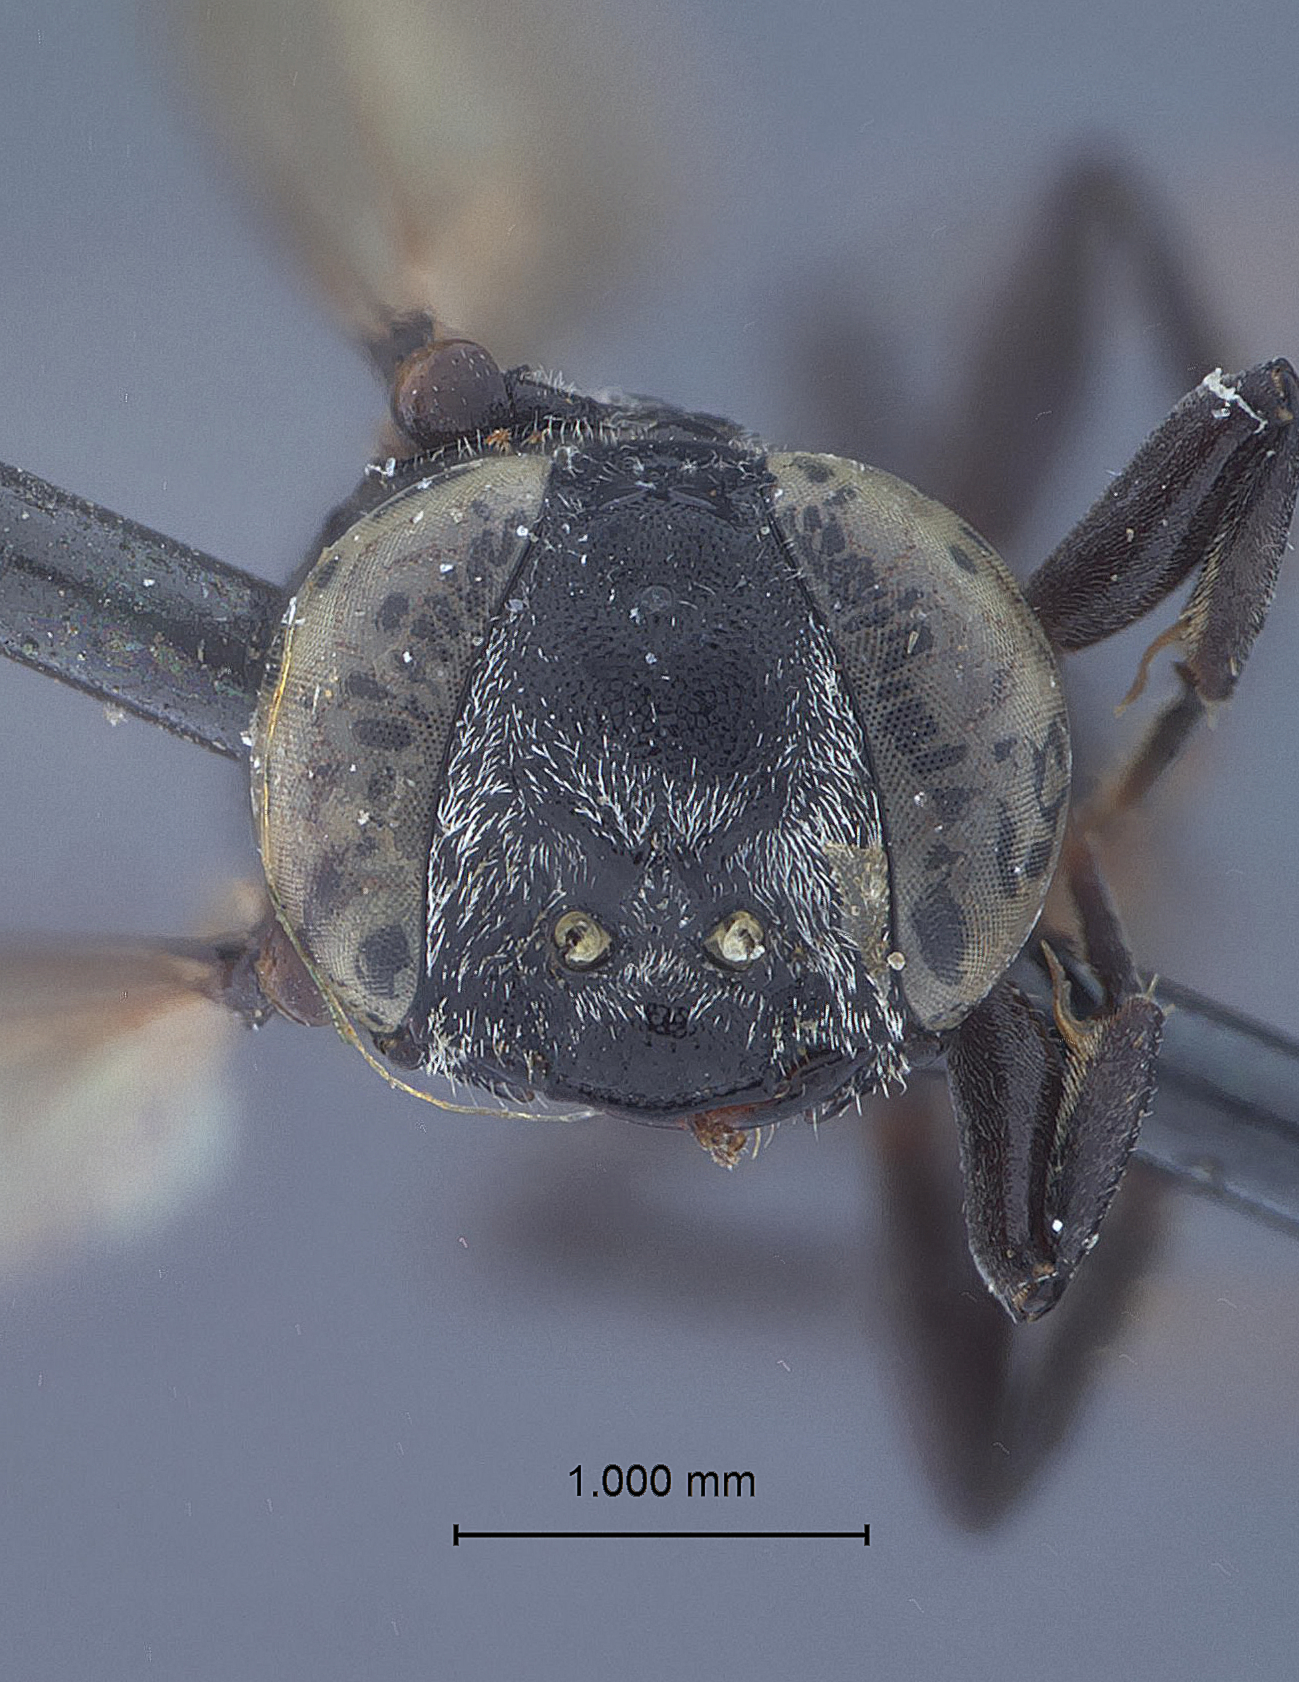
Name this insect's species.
Tachysphex nigrescens
